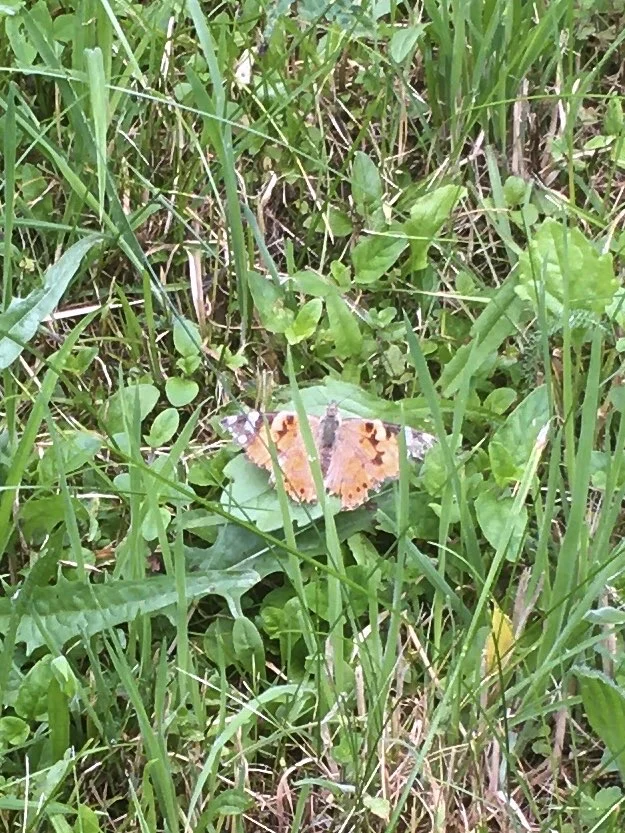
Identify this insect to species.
Vanessa cardui
